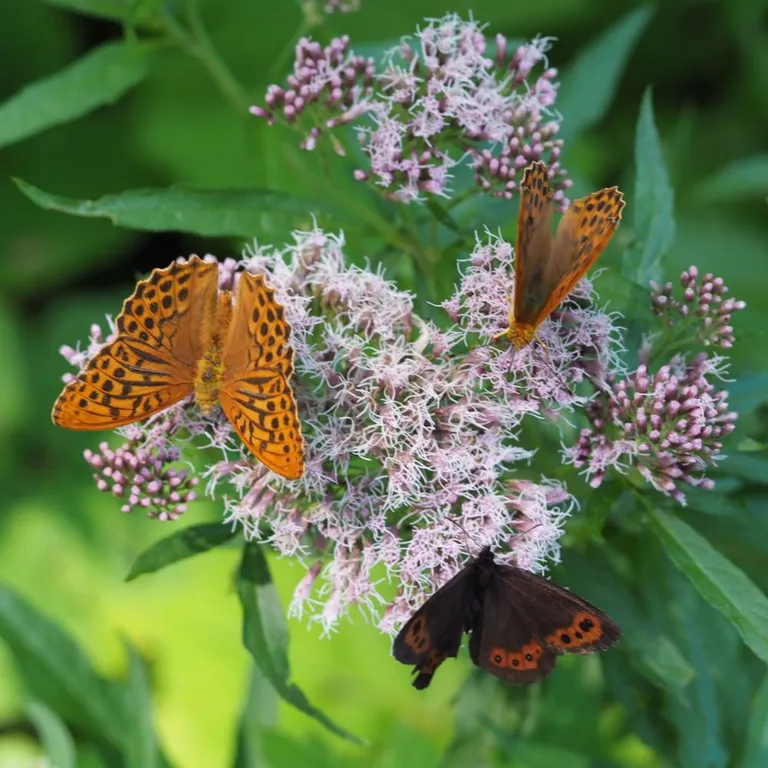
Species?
Argynnis paphia
